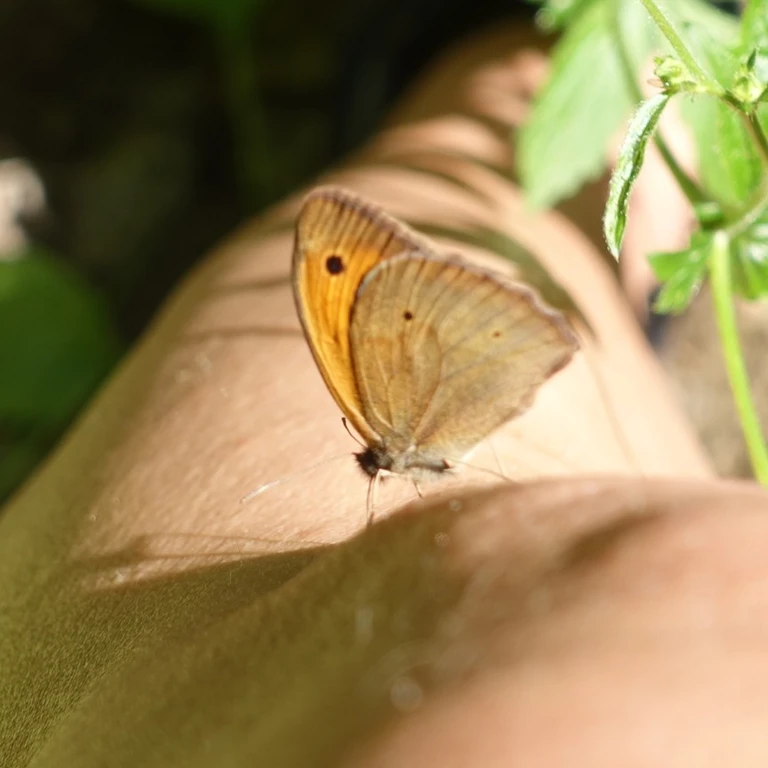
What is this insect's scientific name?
Maniola jurtina
